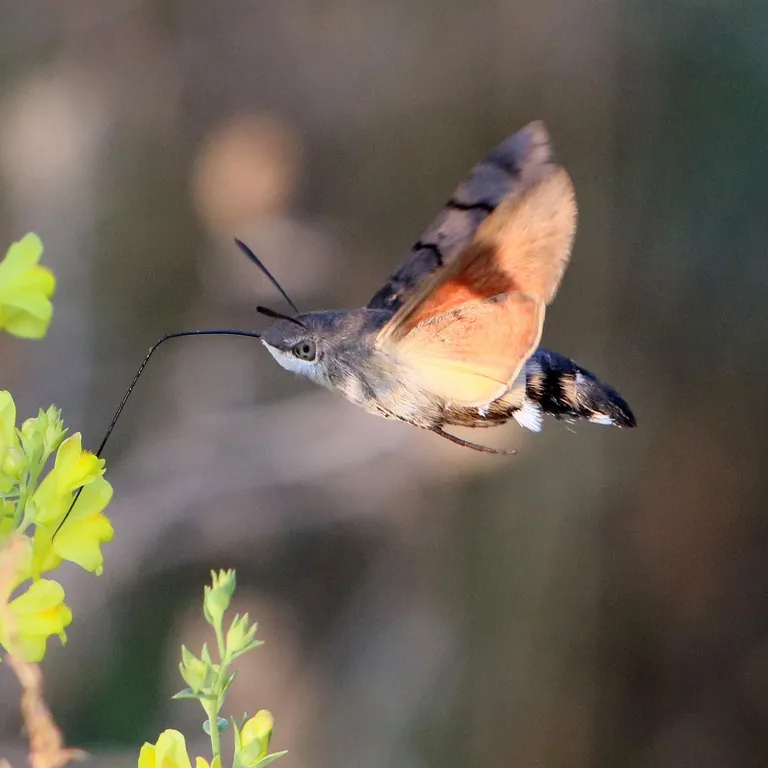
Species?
Macroglossum stellatarum
